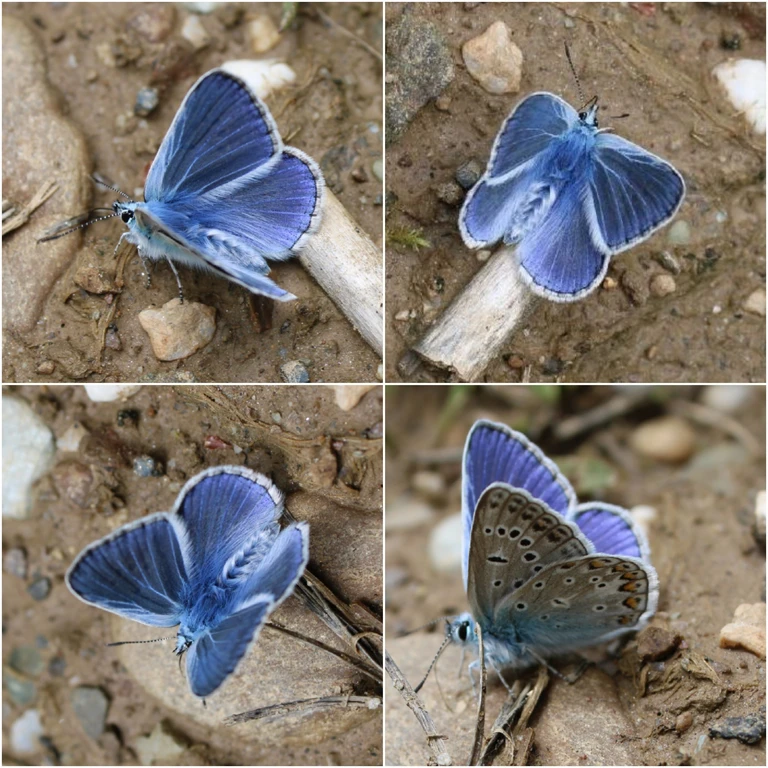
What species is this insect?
Polyommatus icarus
